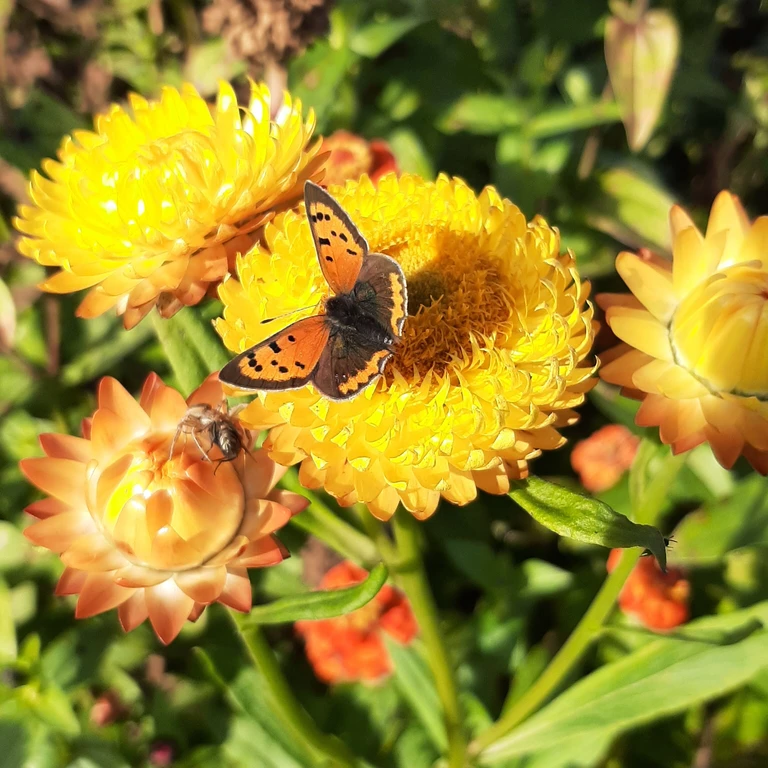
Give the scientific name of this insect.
Lycaena phlaeas
